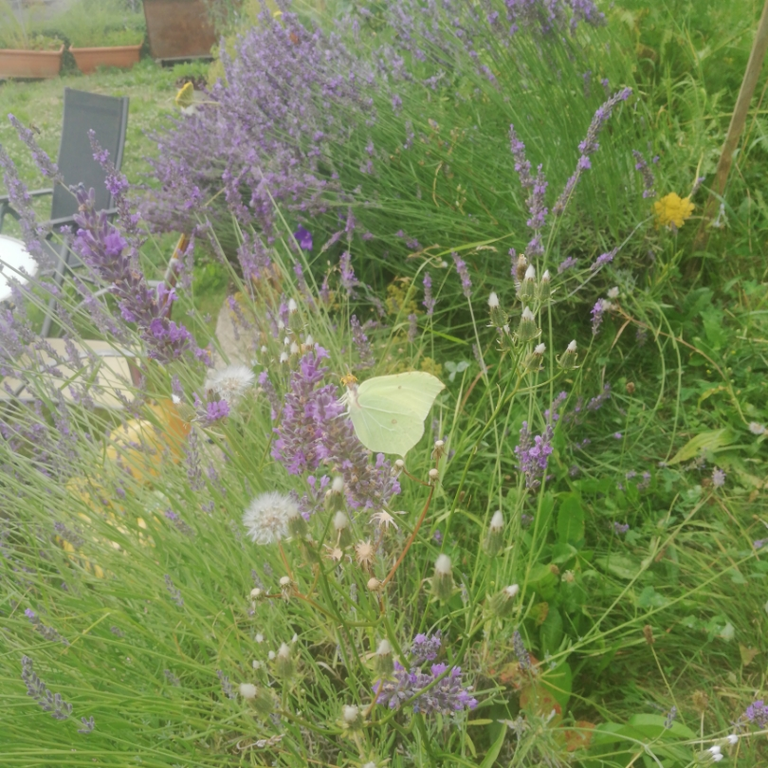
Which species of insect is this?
Gonepteryx rhamni
